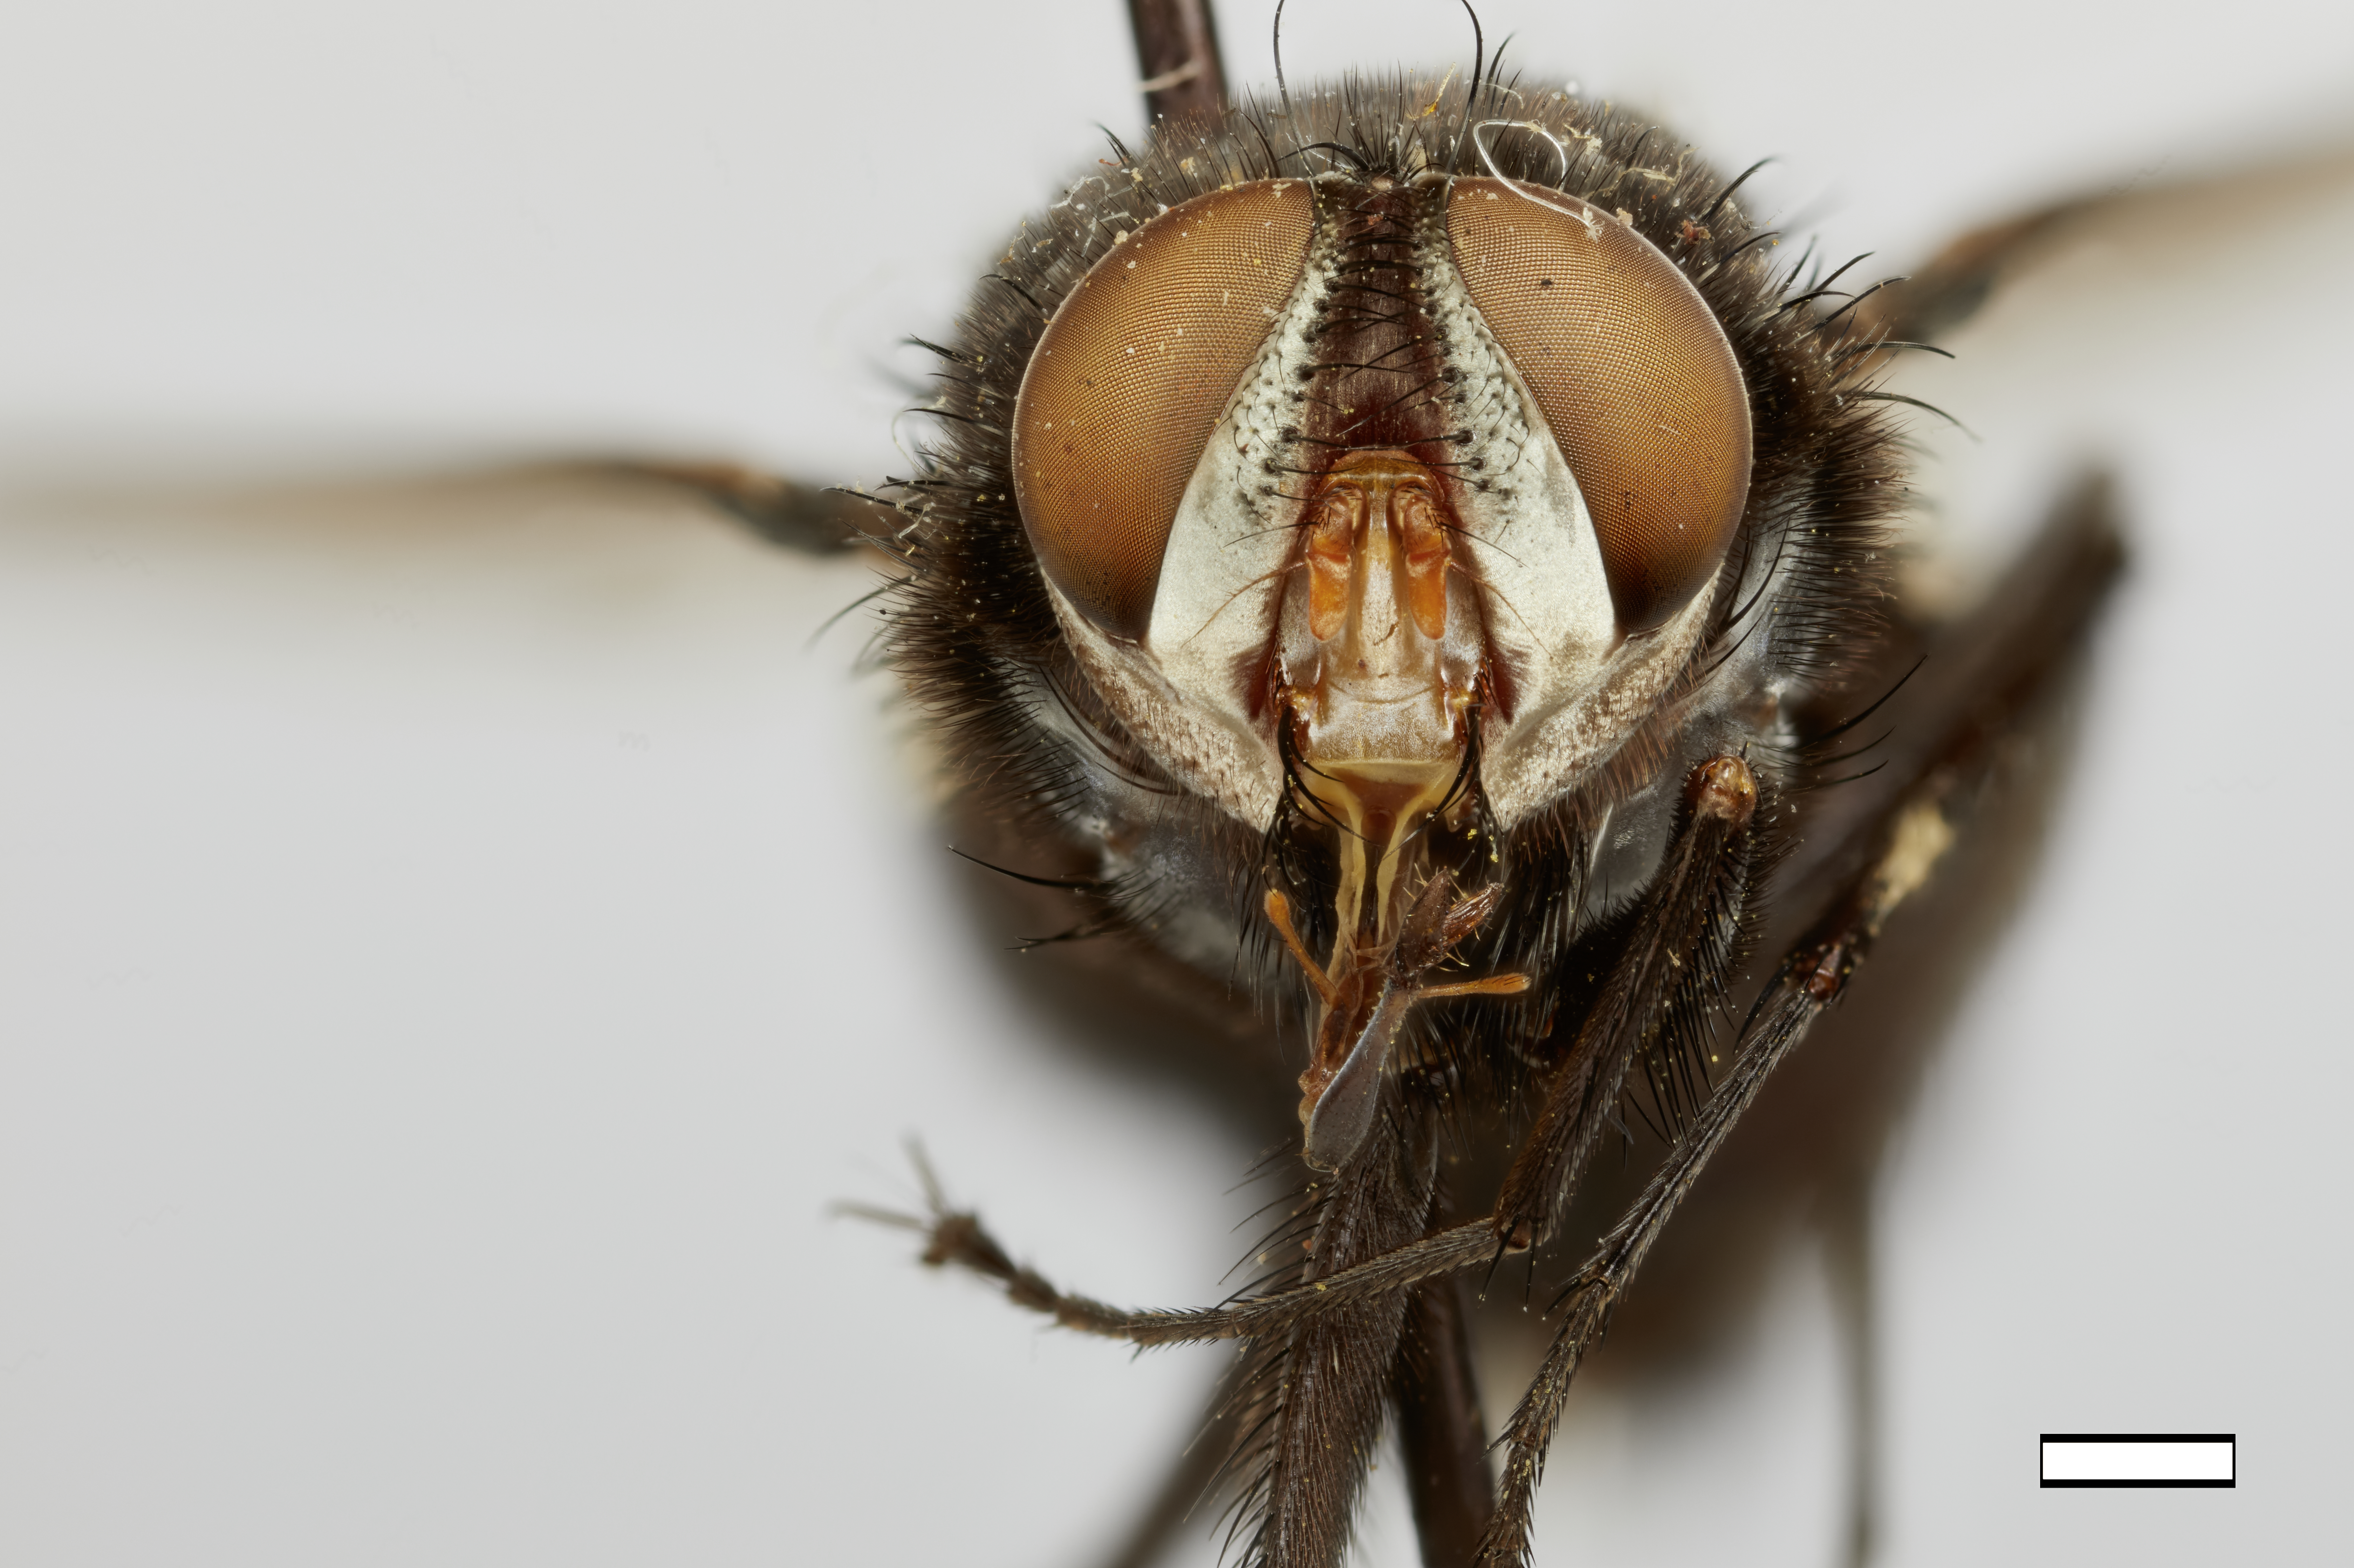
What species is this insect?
Opsotheresia obesa
